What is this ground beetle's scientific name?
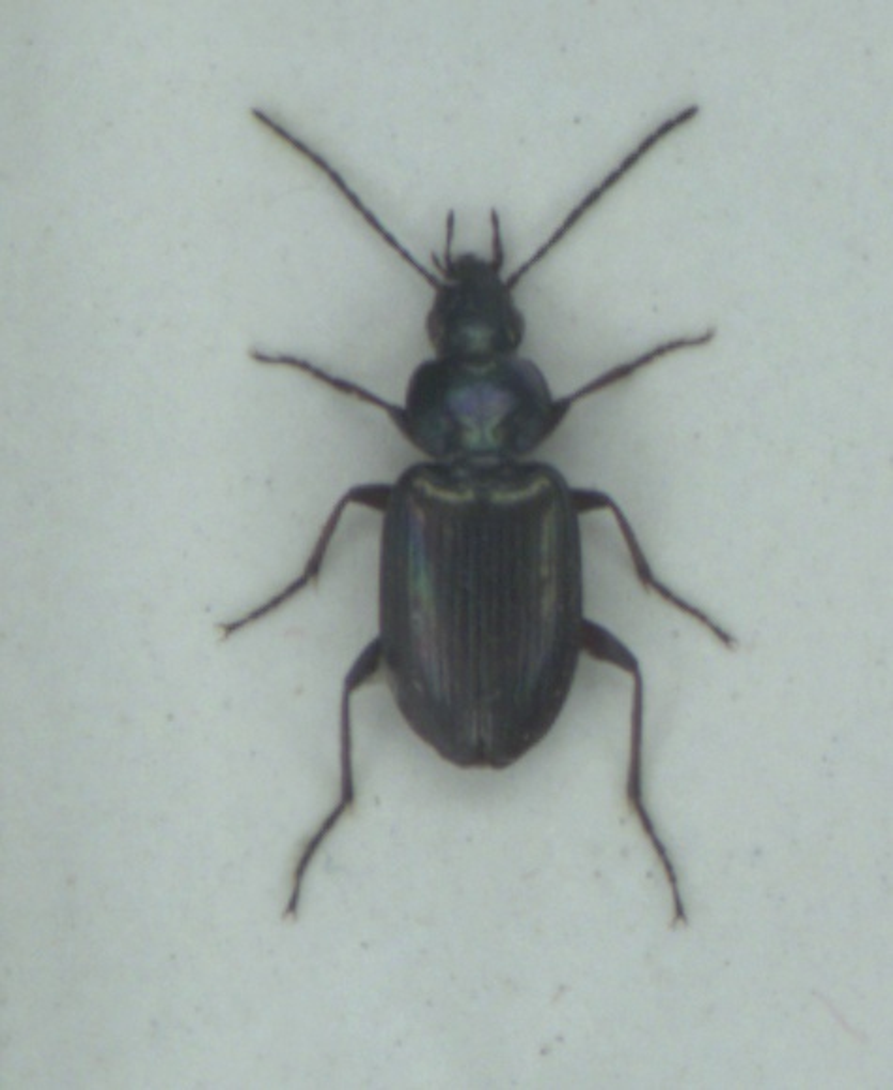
Agonum muelleri
